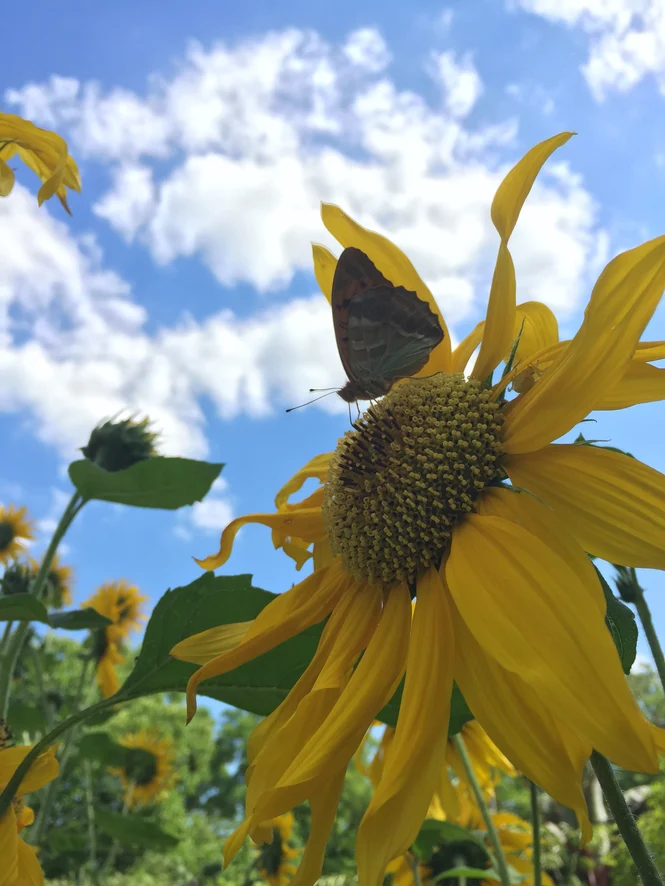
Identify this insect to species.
Argynnis paphia
